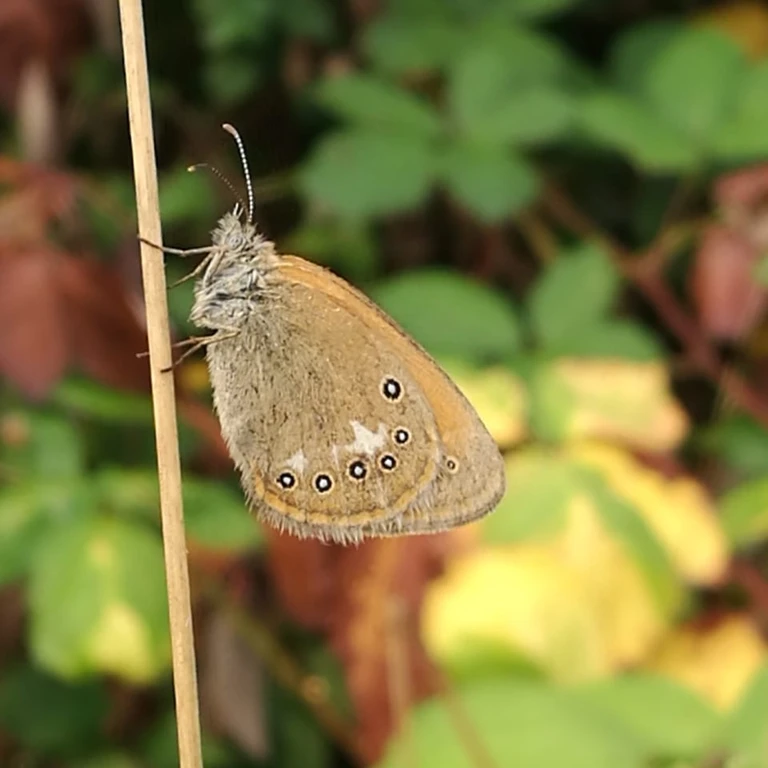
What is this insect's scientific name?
Coenonympha glycerion (also Coenonympha iphis)
